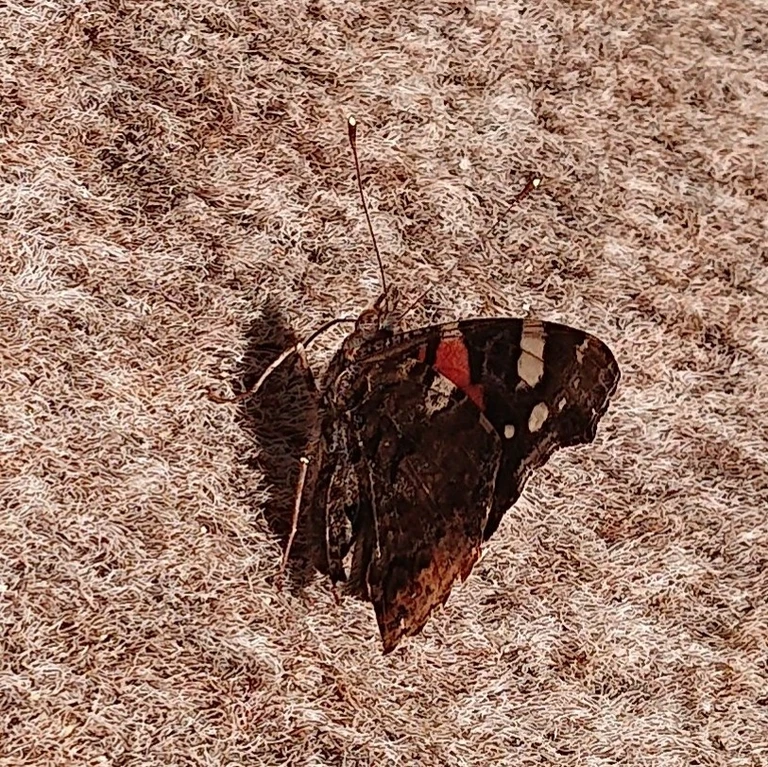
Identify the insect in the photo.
Vanessa atalanta
